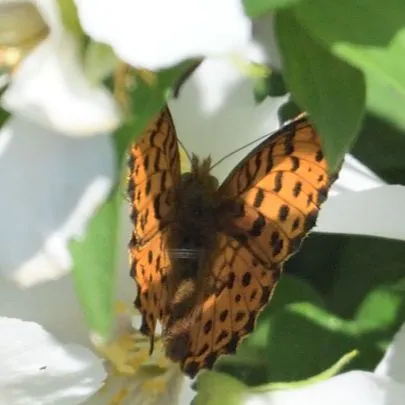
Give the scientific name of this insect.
Brenthis daphne
